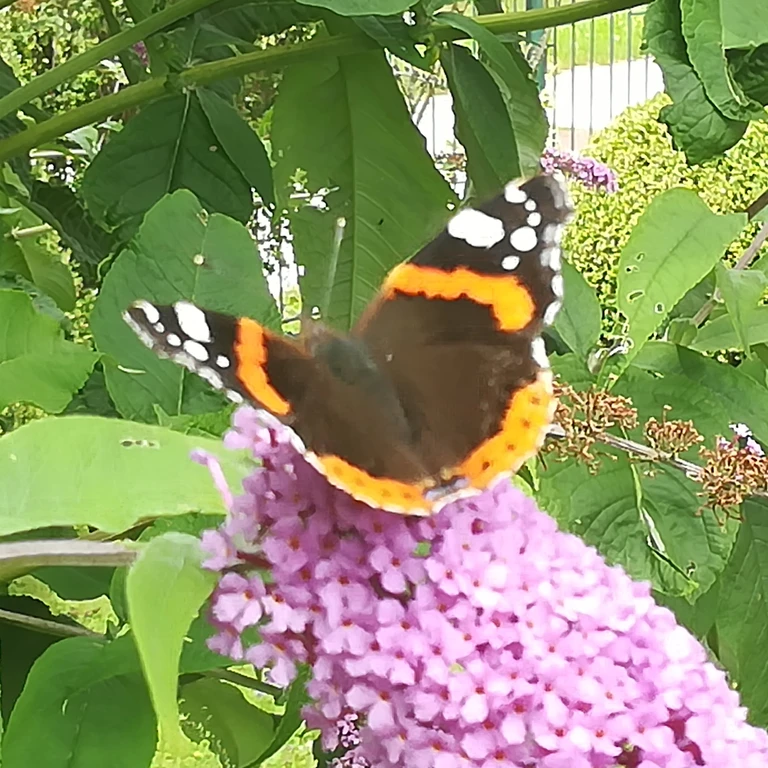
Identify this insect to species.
Vanessa atalanta
